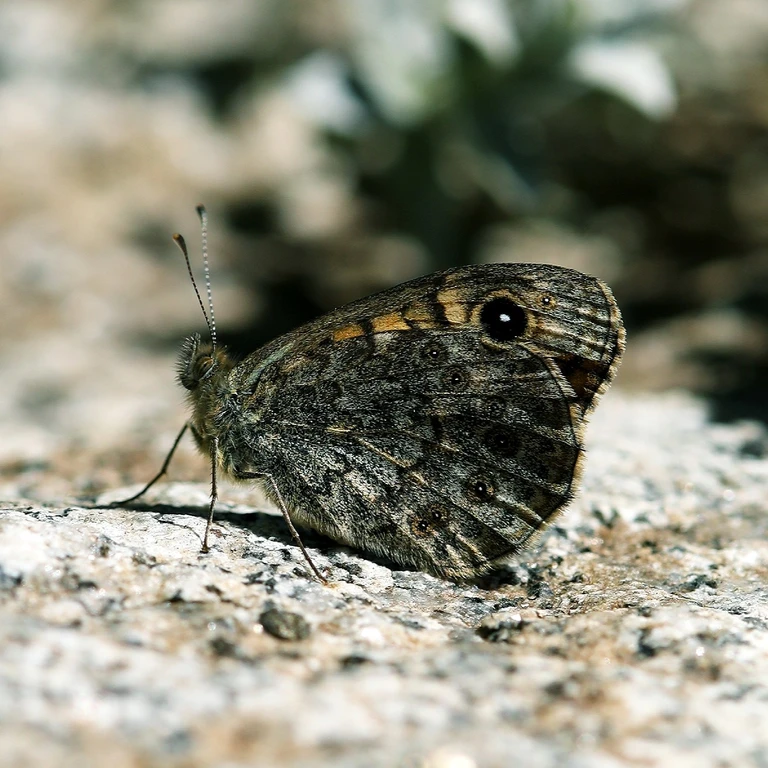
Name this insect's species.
Lasiommata megera (also Pararge megera)
